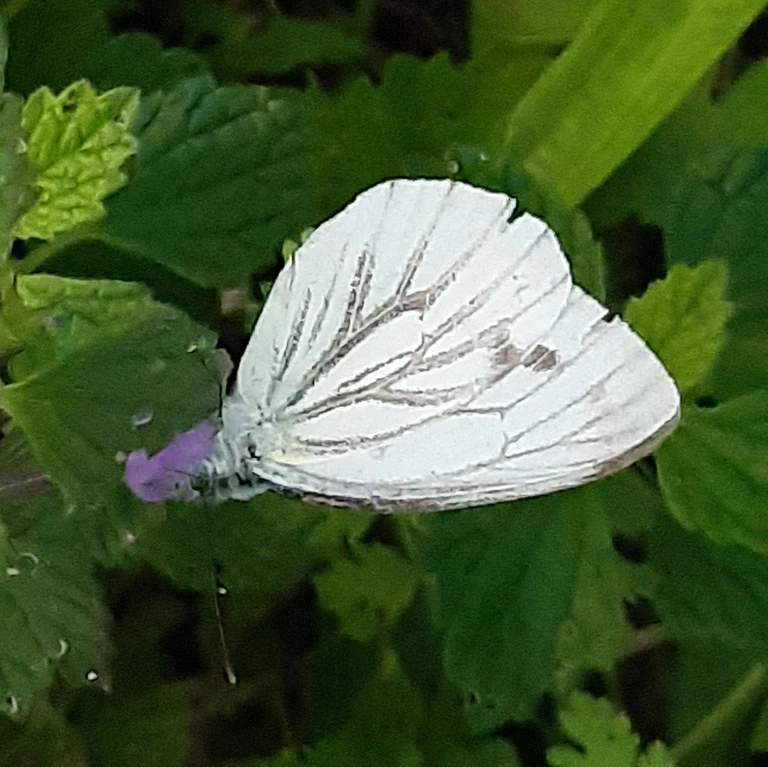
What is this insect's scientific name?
Pieris napi
